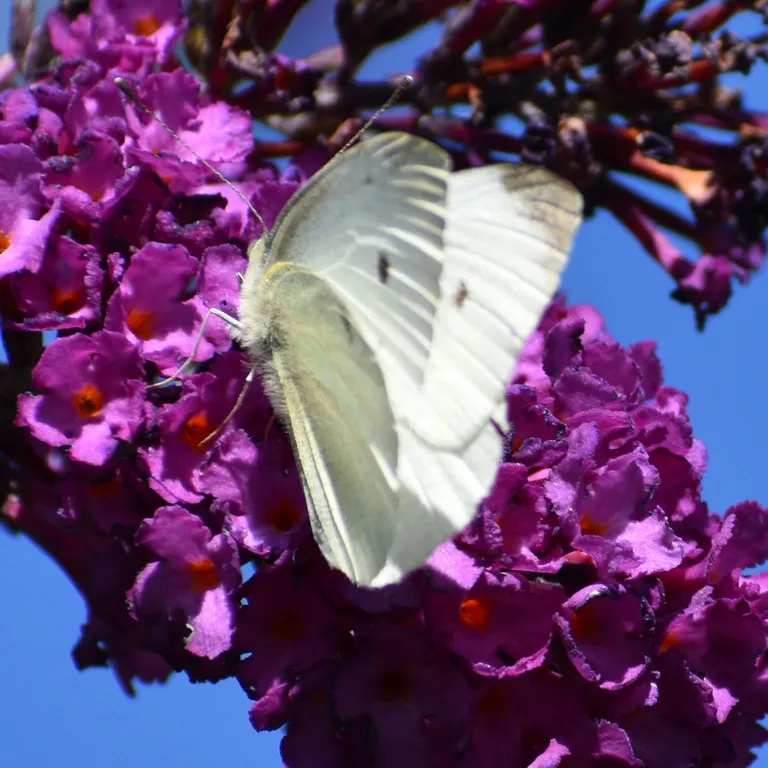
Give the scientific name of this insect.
Pieris rapae
